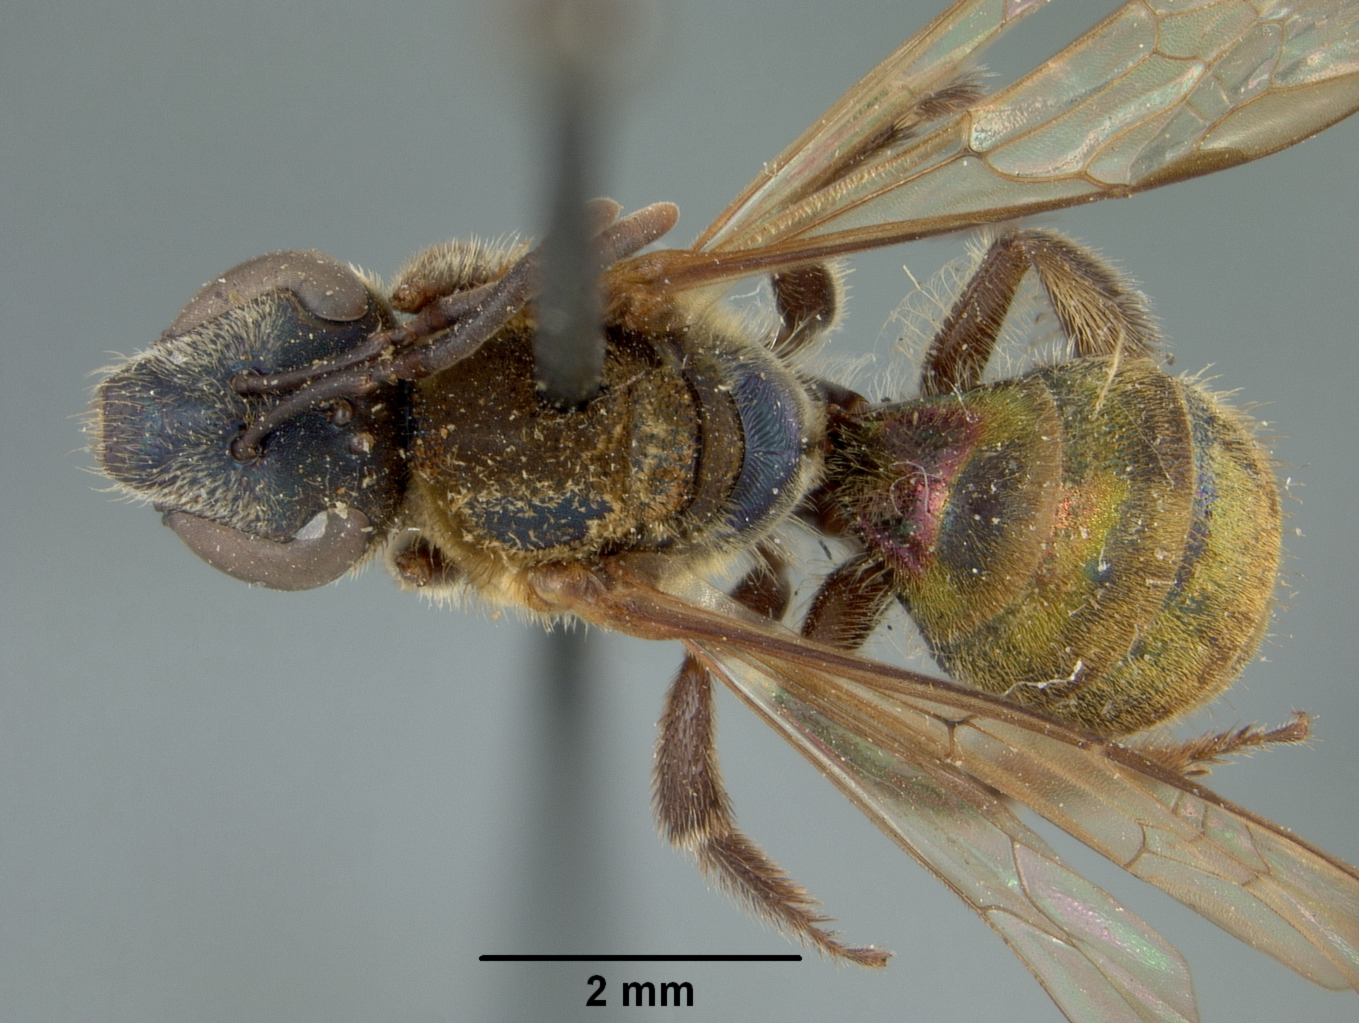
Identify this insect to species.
Neocorynura villosissima
